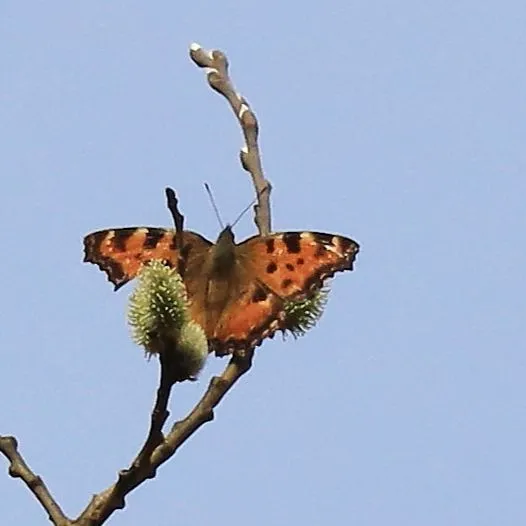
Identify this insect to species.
Nymphalis polychloros
